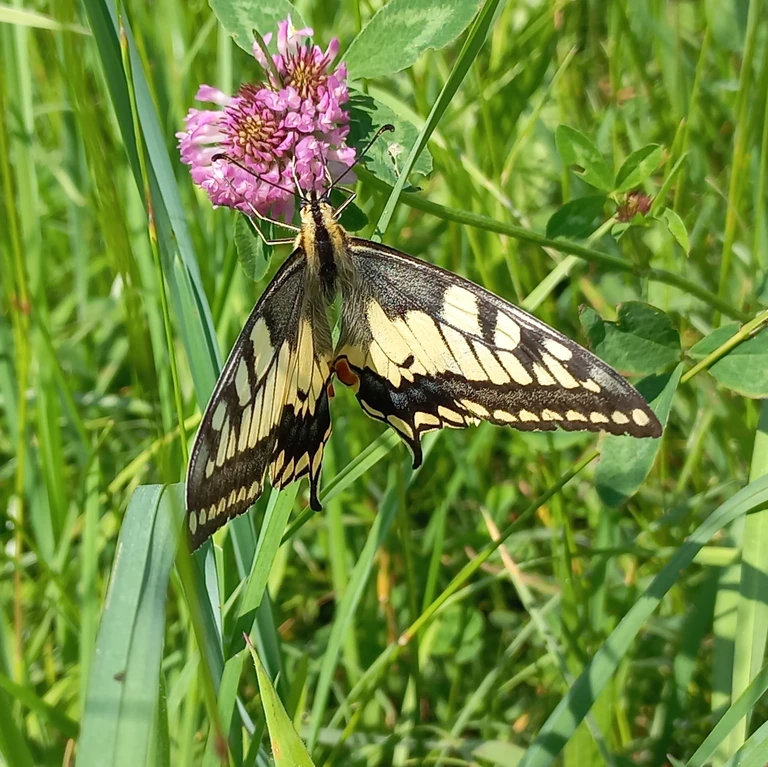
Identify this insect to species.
Papilio machaon
